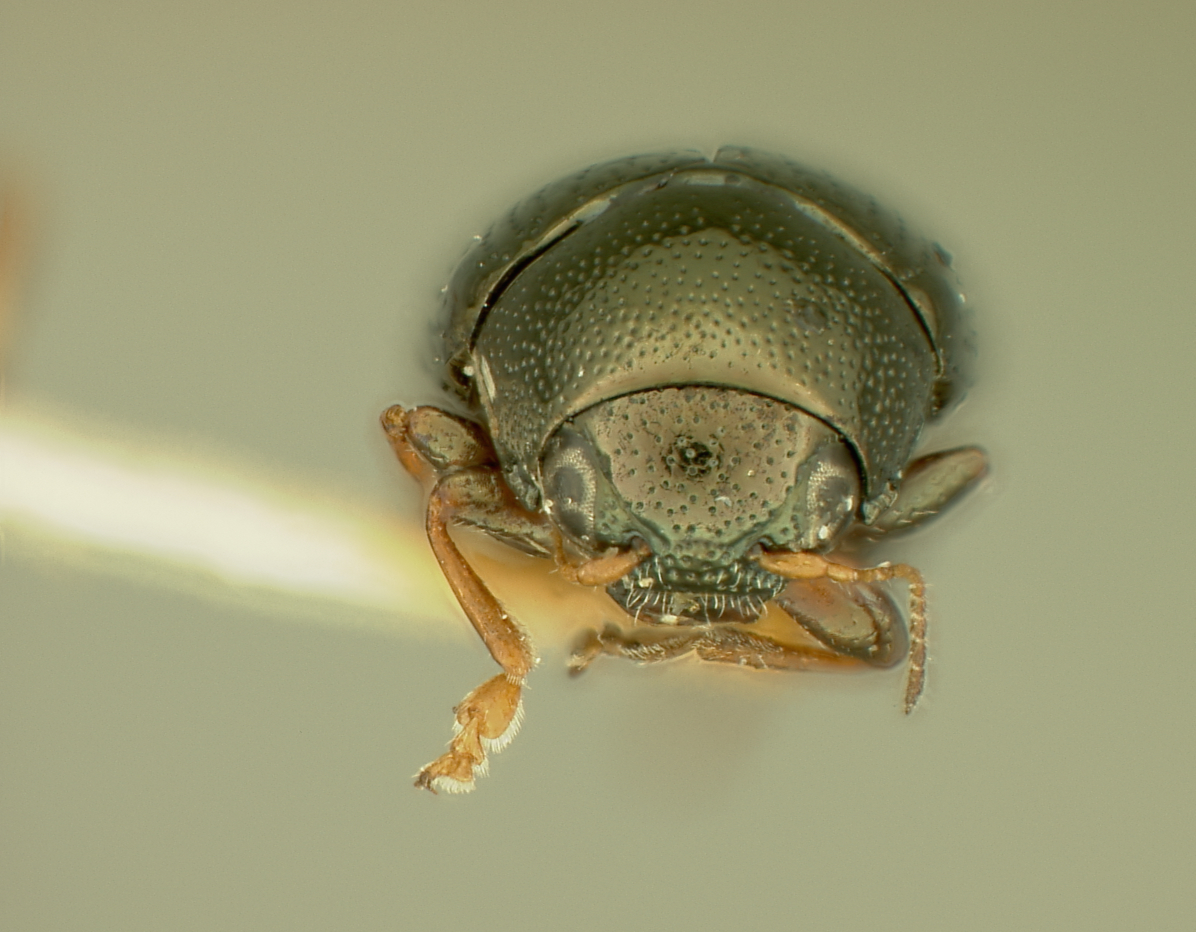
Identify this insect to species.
Chaetocnema prolata
